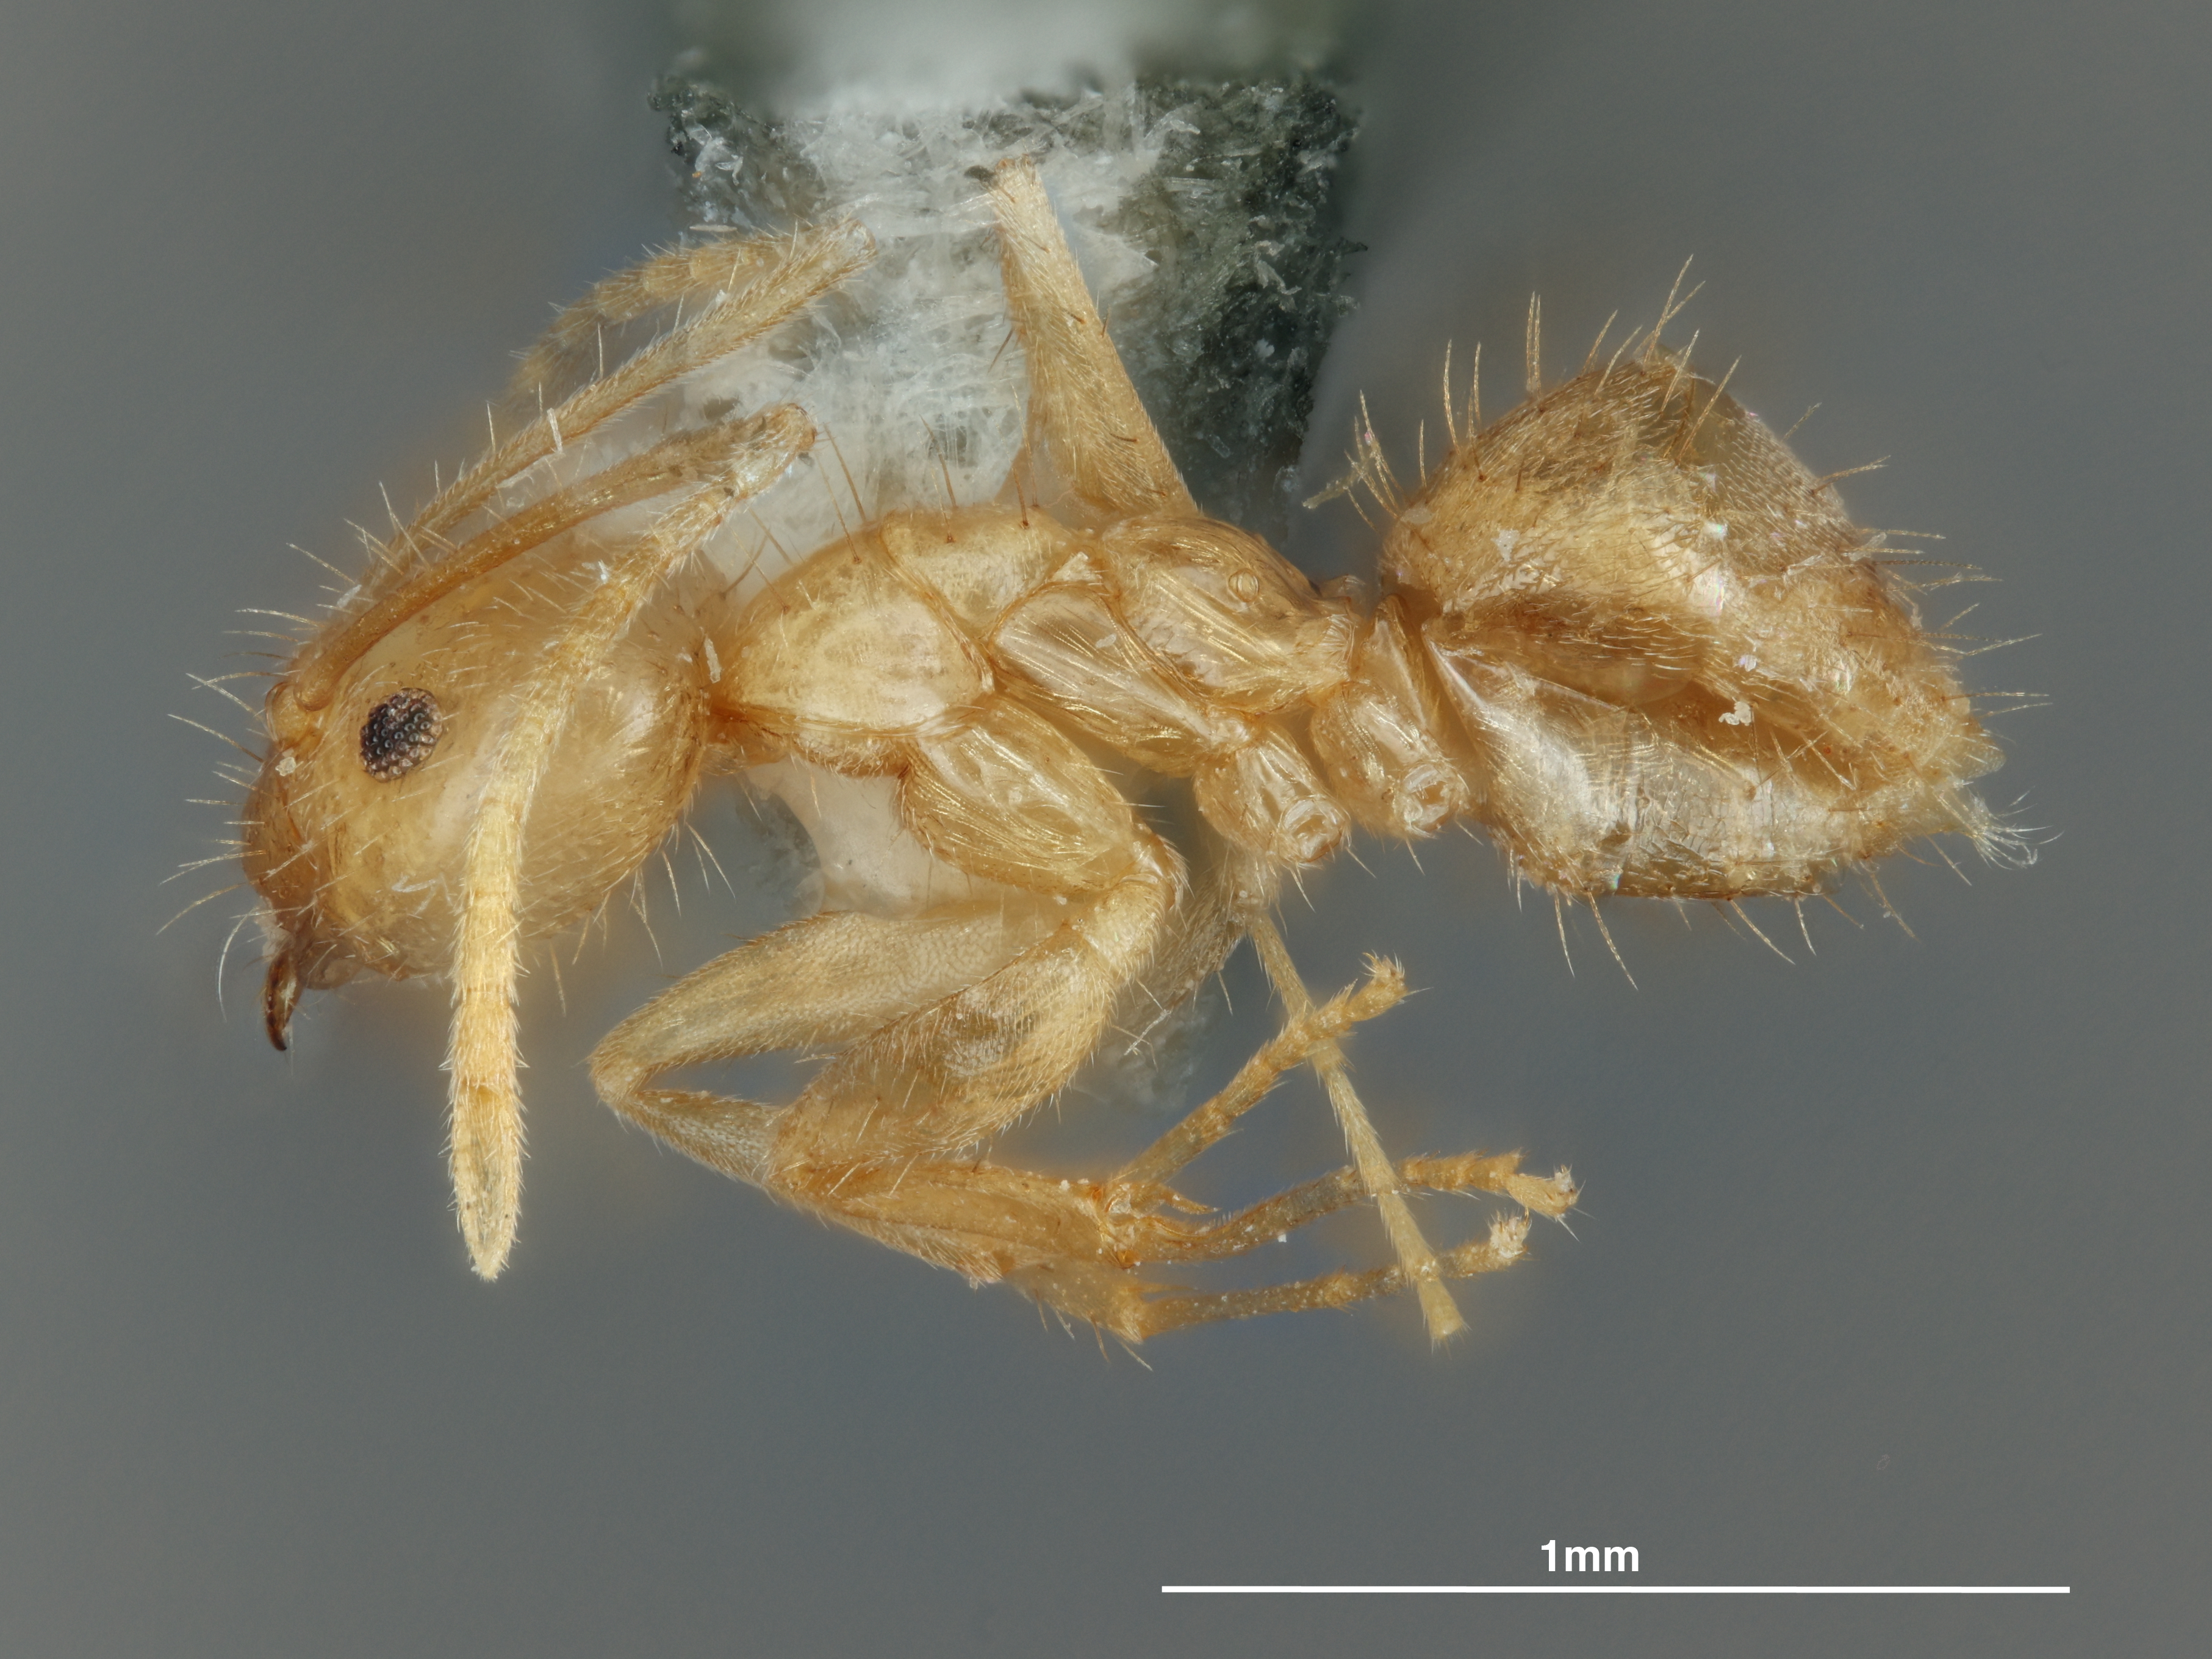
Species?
Nylanderia lucayana
